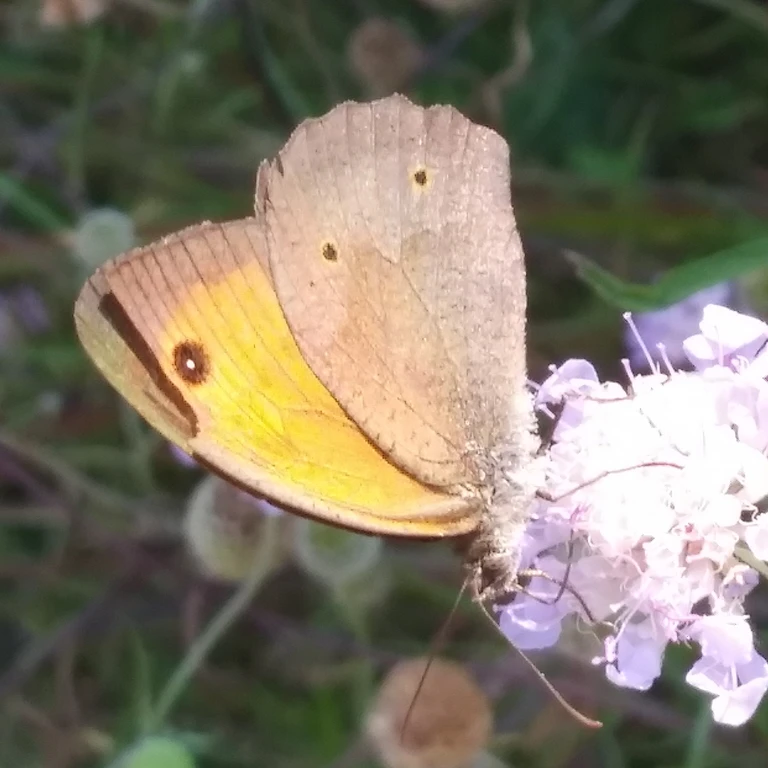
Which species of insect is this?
Maniola jurtina
